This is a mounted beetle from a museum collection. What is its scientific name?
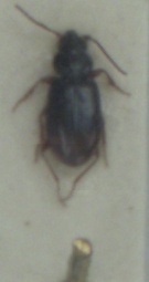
Bembidion guttula
